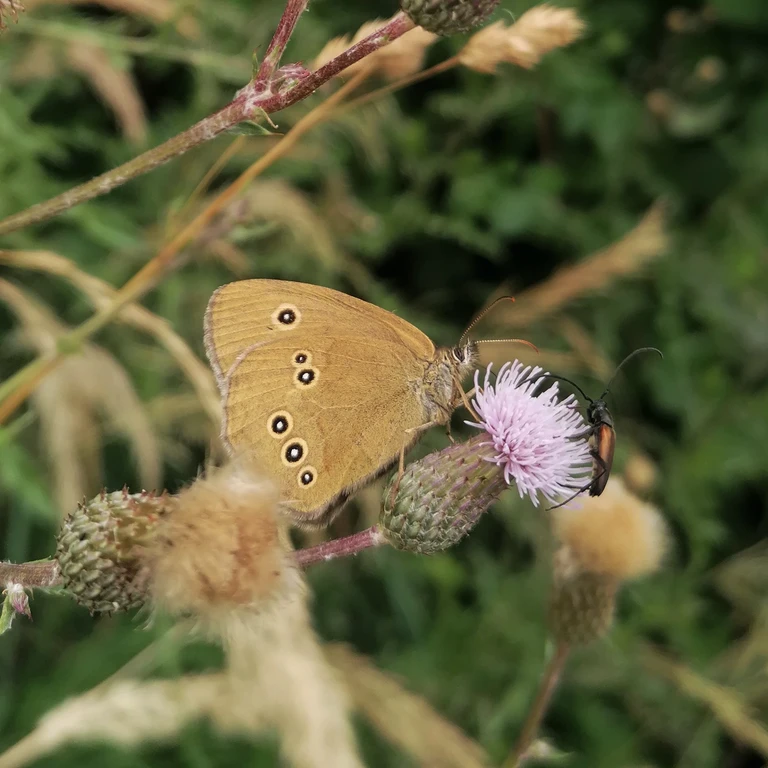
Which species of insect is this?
Aphantopus hyperantus
